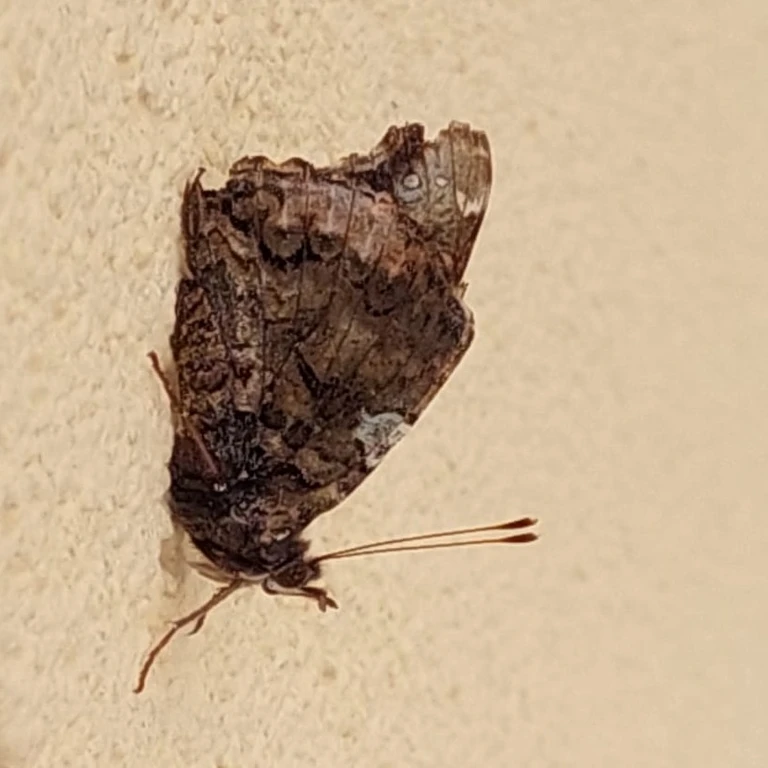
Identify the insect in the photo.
Vanessa atalanta
